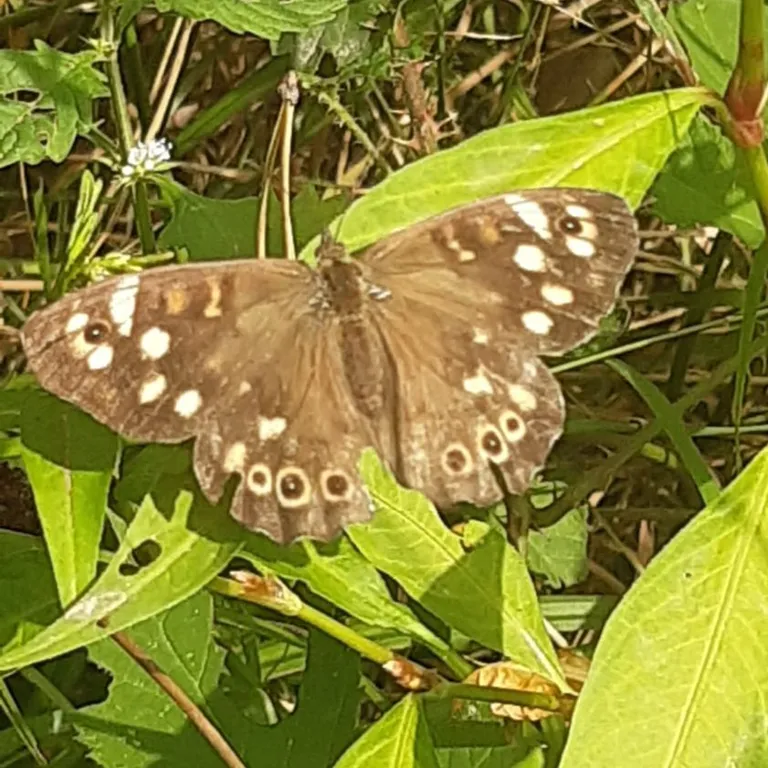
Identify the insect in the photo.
Pararge aegeria
